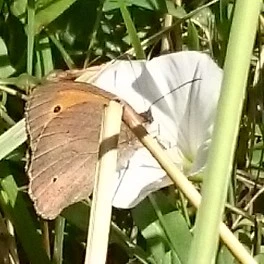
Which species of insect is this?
Maniola jurtina
